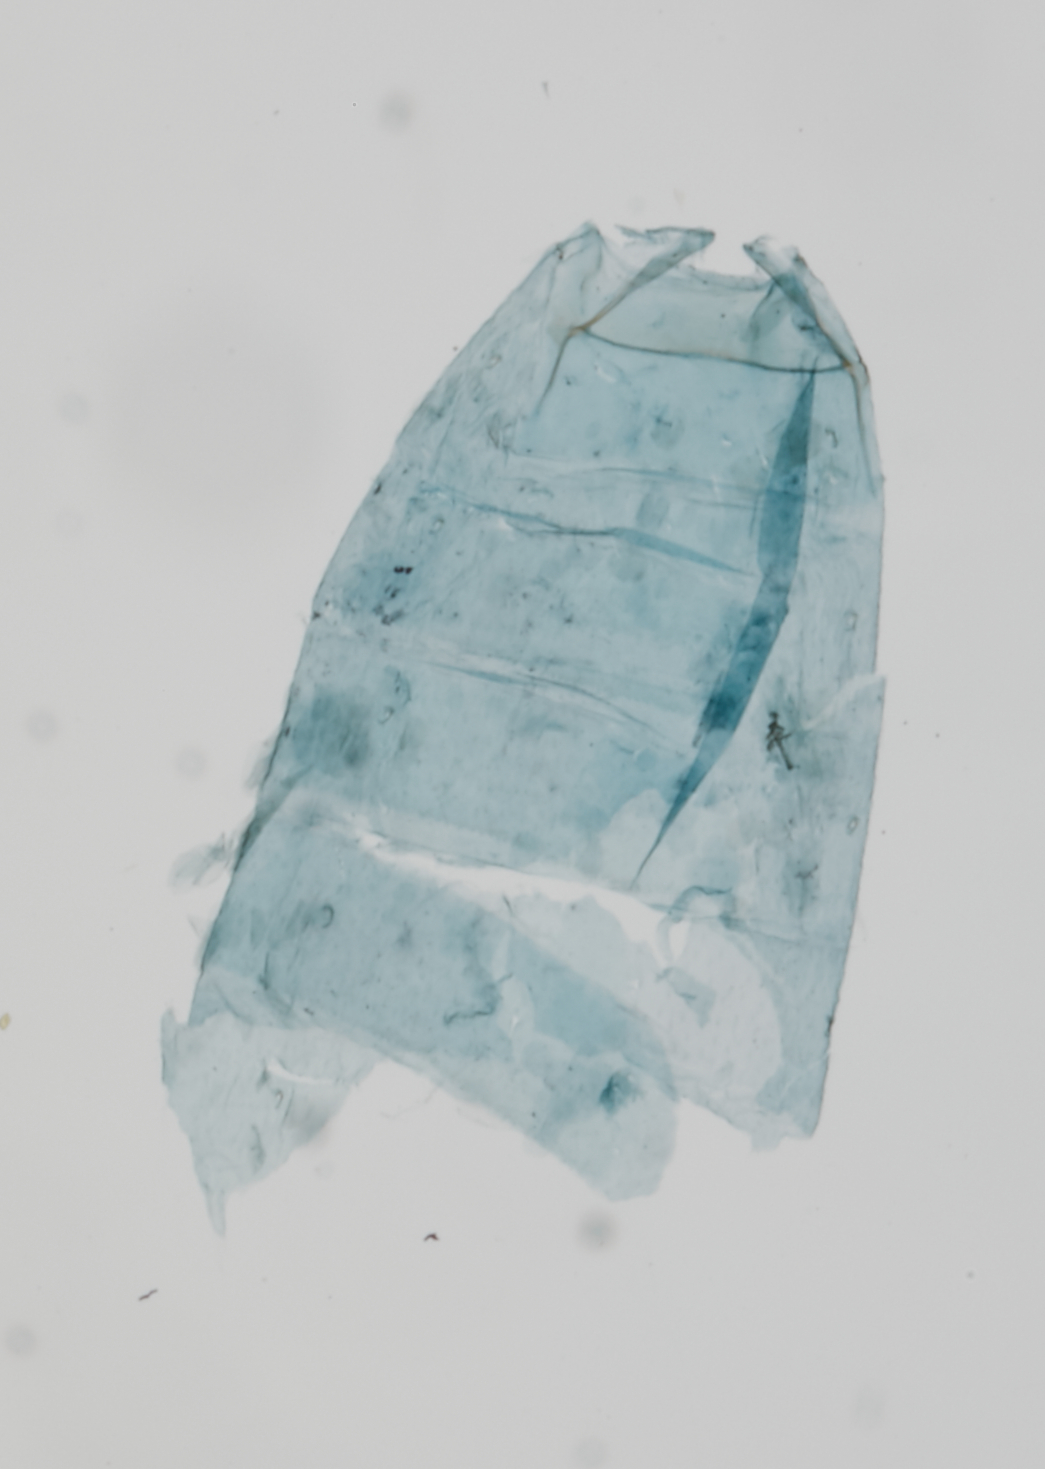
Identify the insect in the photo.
Elachista suavella
